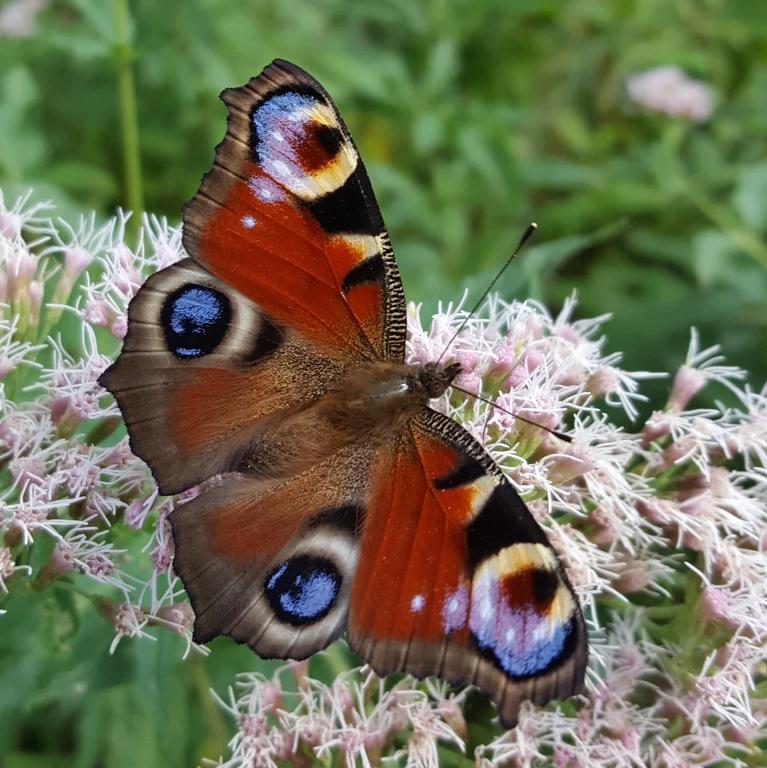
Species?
Aglais io
